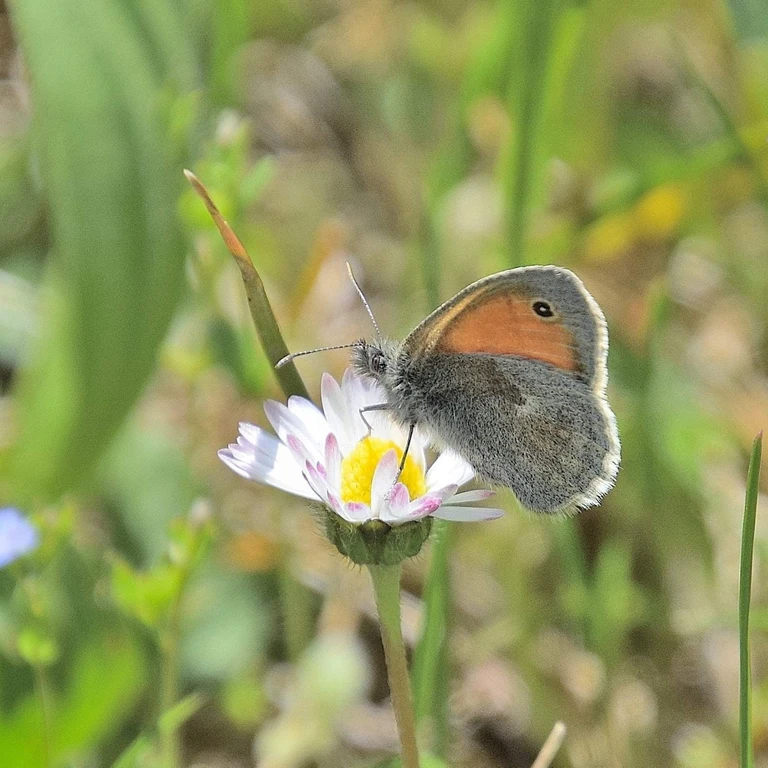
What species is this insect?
Coenonympha pamphilus
